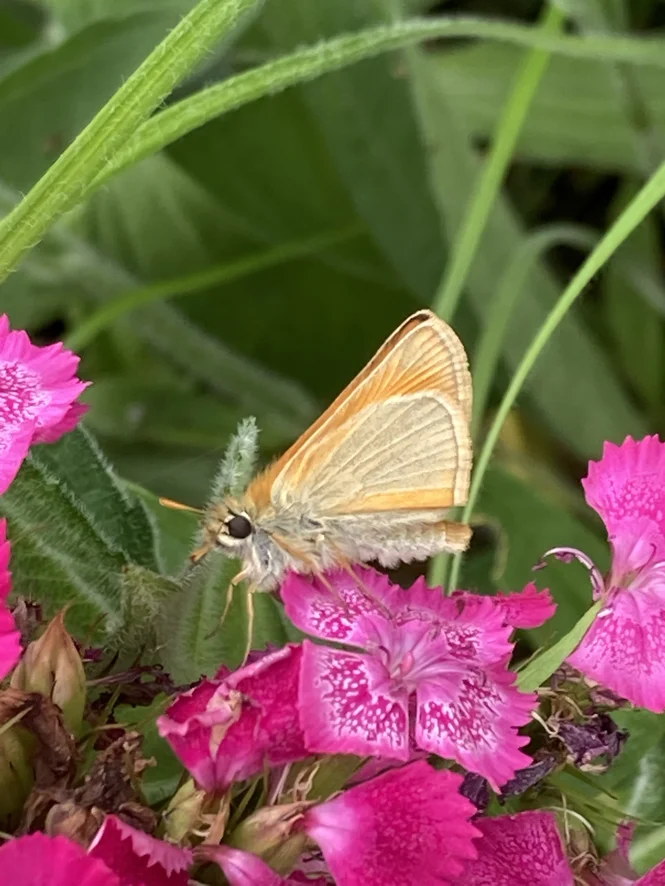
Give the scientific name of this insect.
Thymelicus sylvestris
